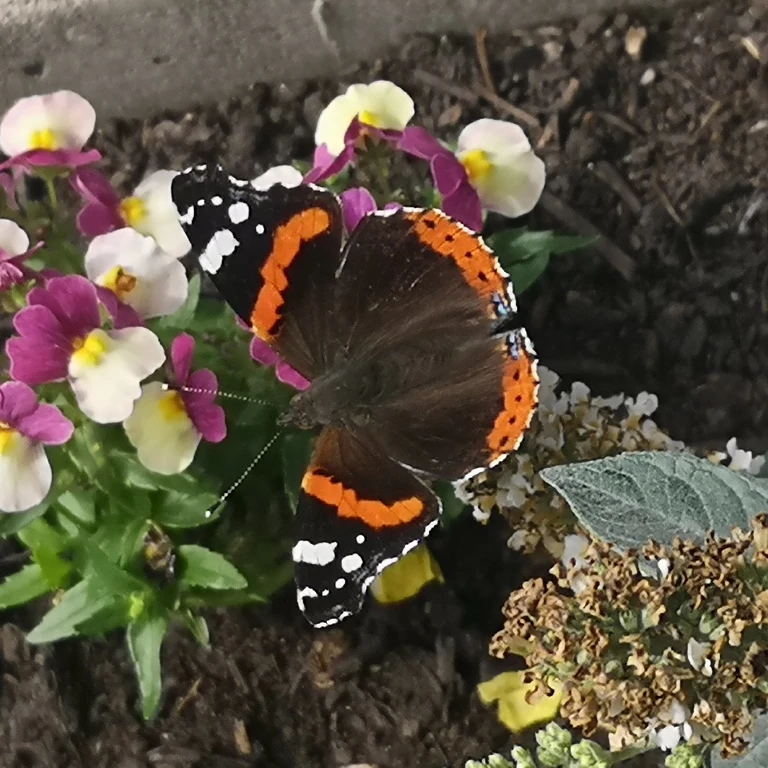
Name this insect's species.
Vanessa atalanta
